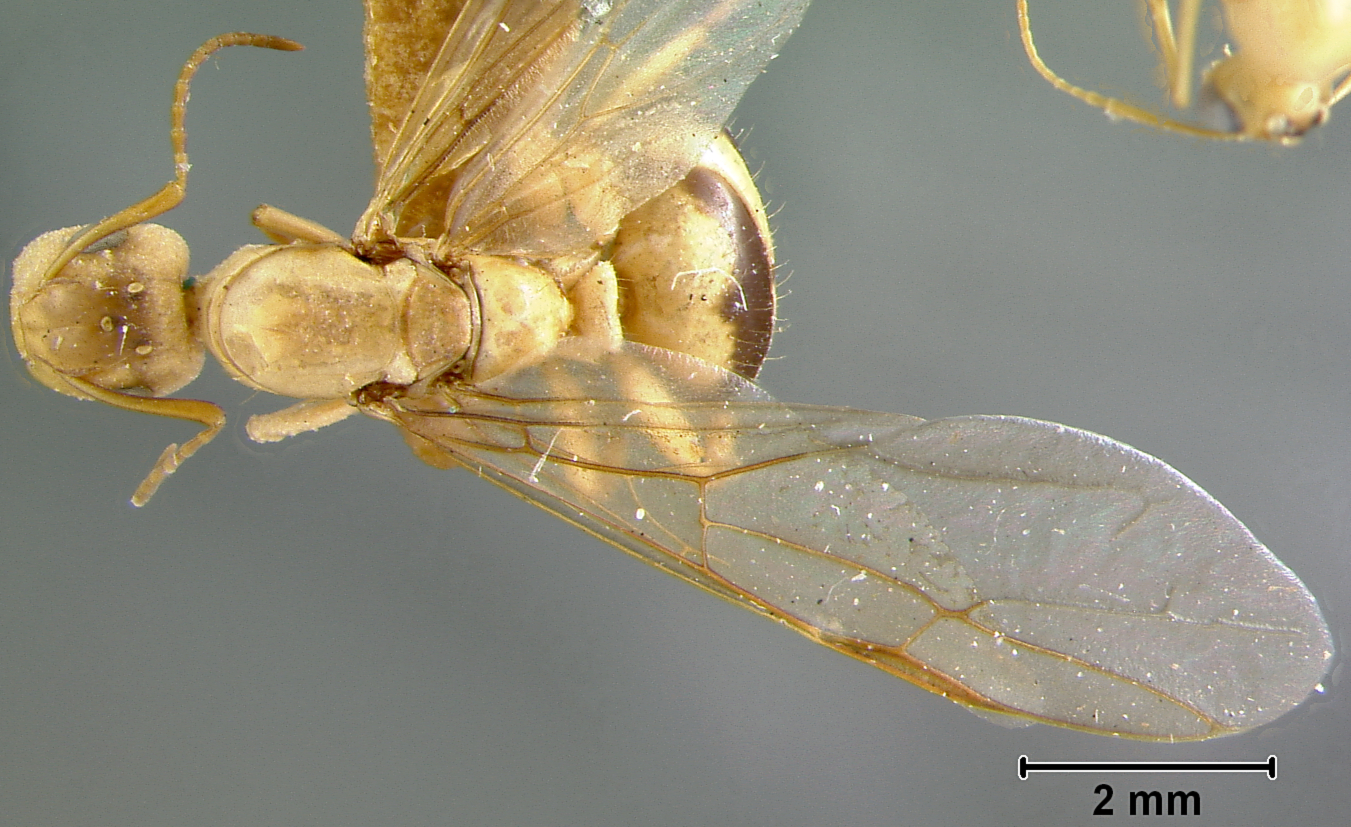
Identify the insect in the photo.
Camponotus macilentus
